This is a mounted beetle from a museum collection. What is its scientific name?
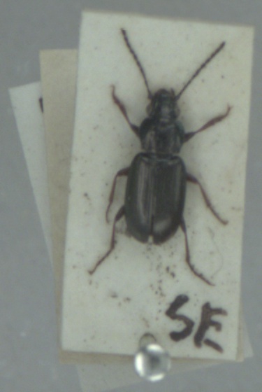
Pogonus chalceus
